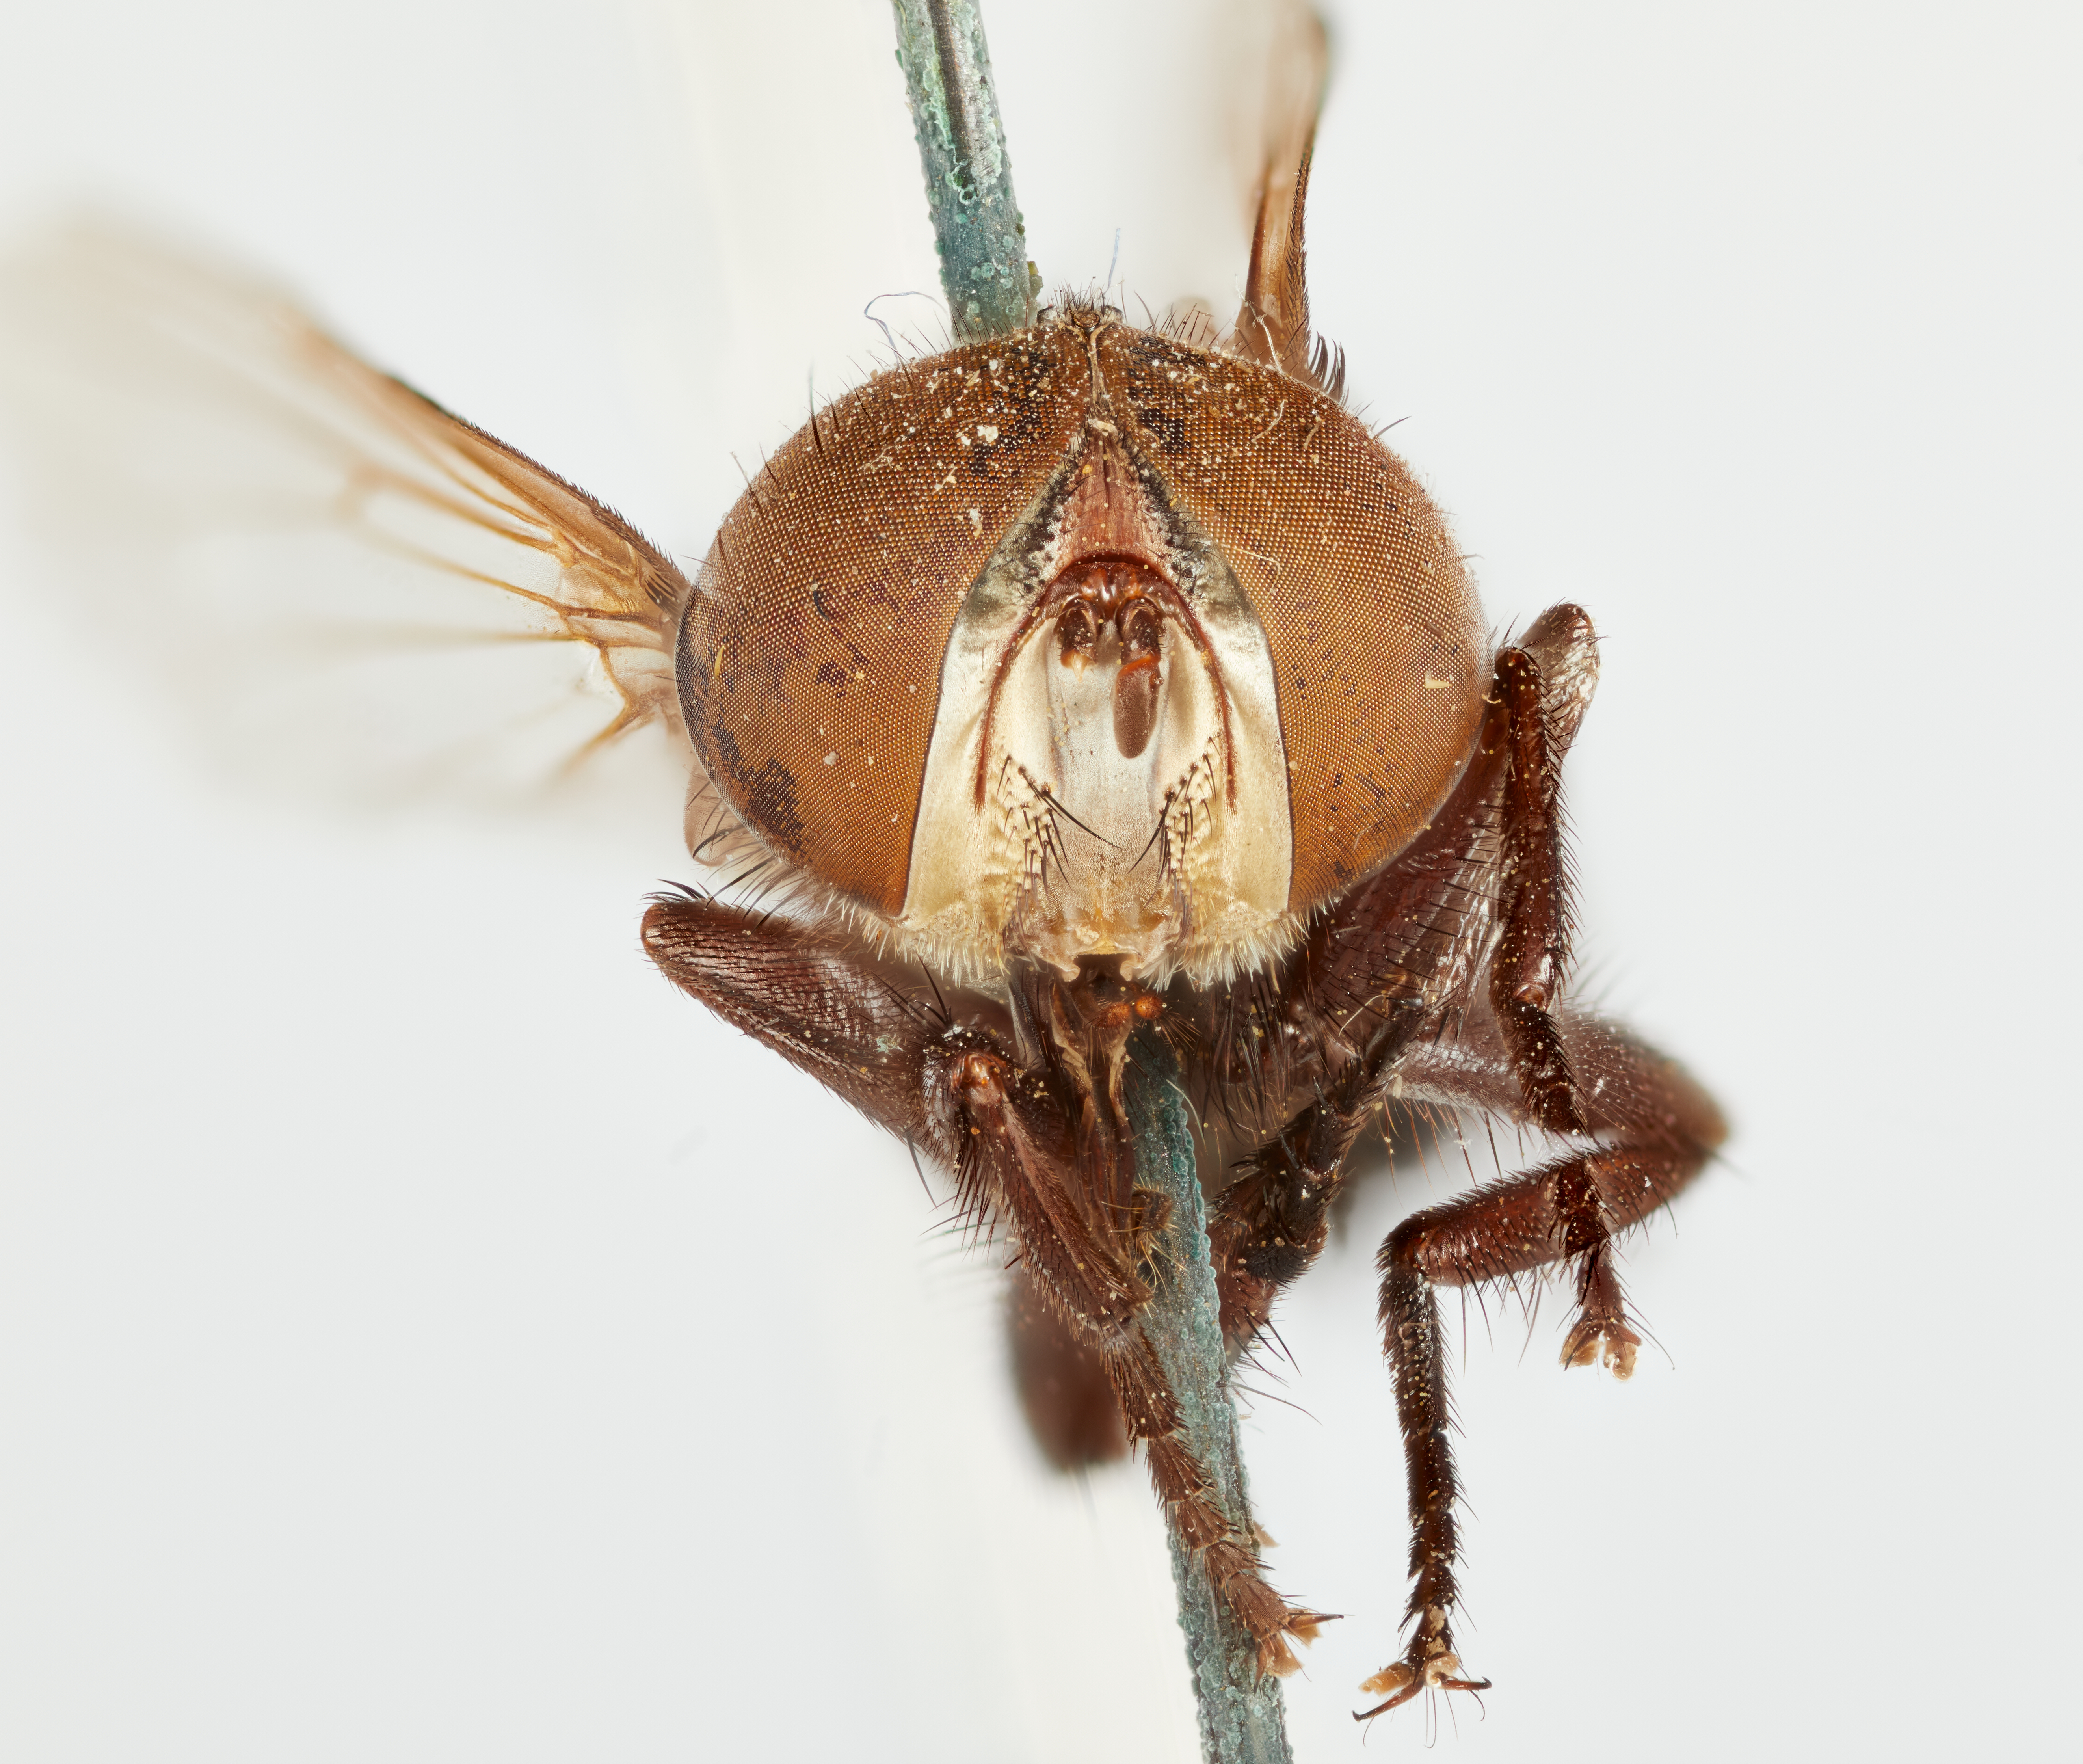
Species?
Alophora grandis
